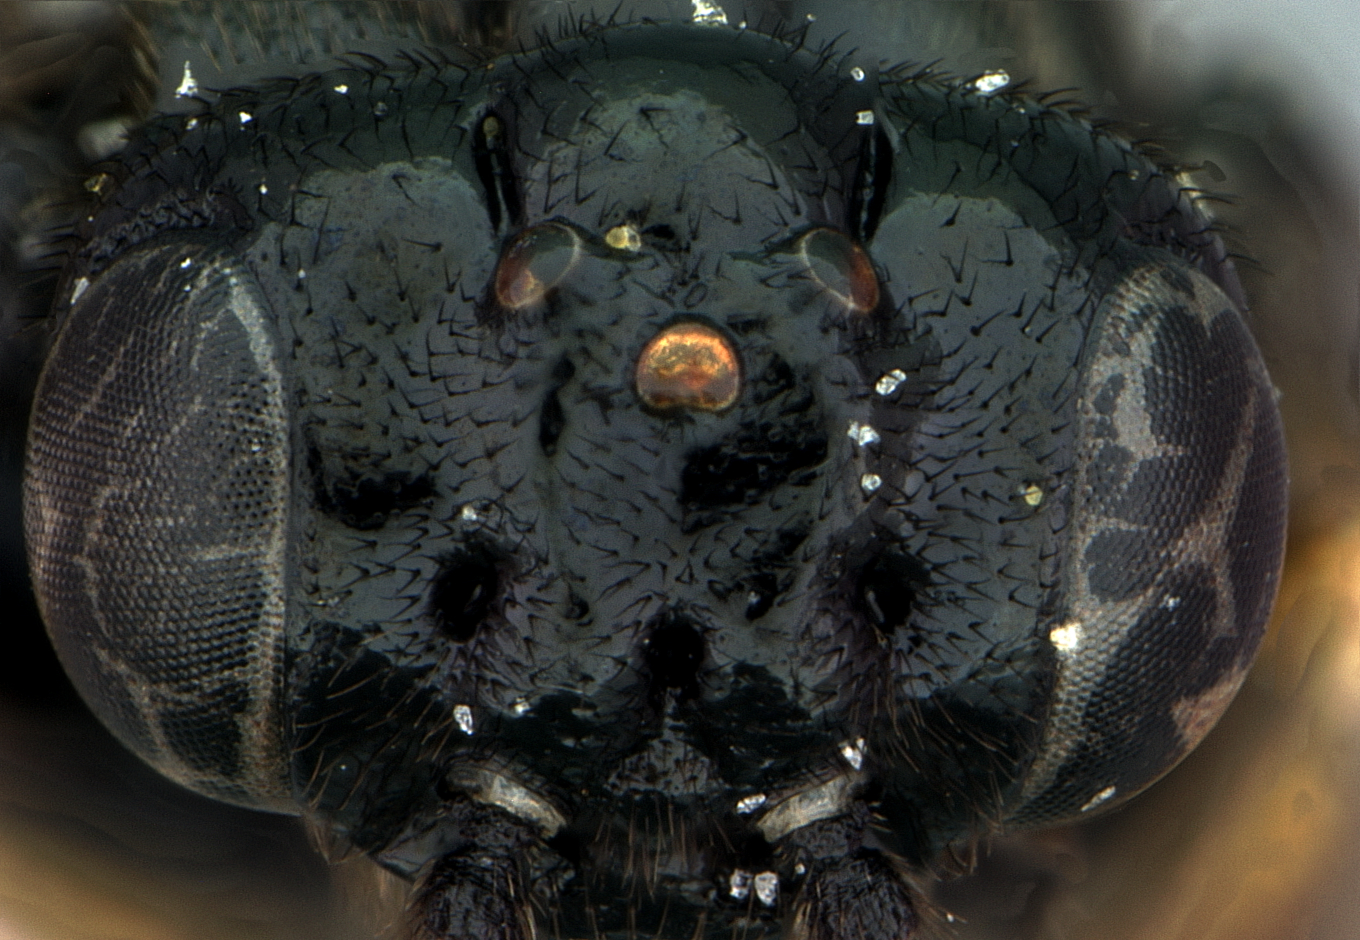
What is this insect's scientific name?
Caliroa distincta
